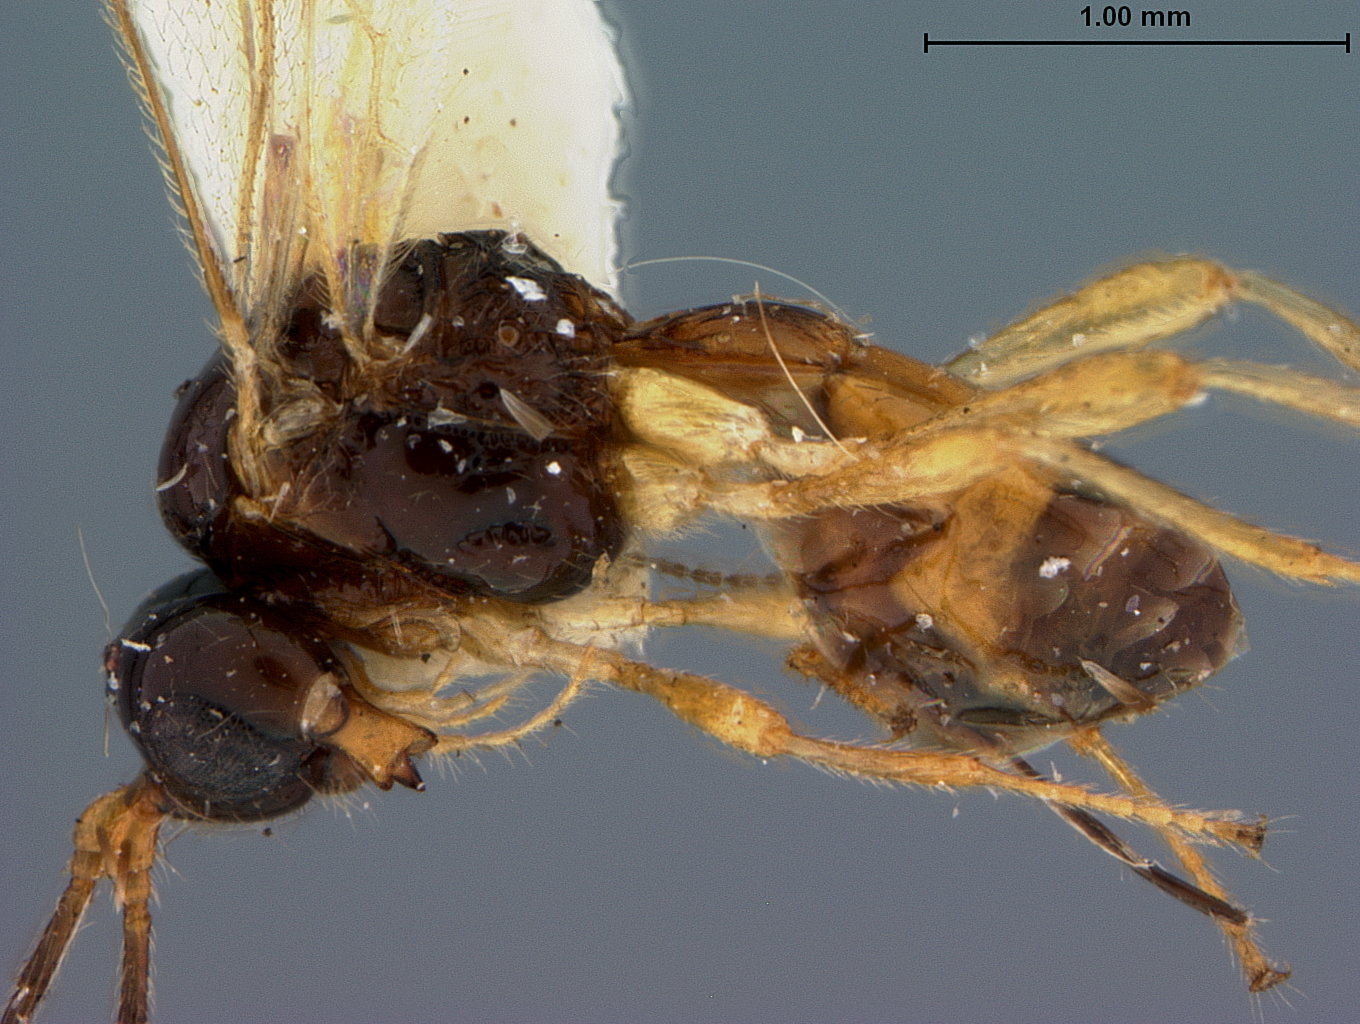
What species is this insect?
Aspilota divergens
